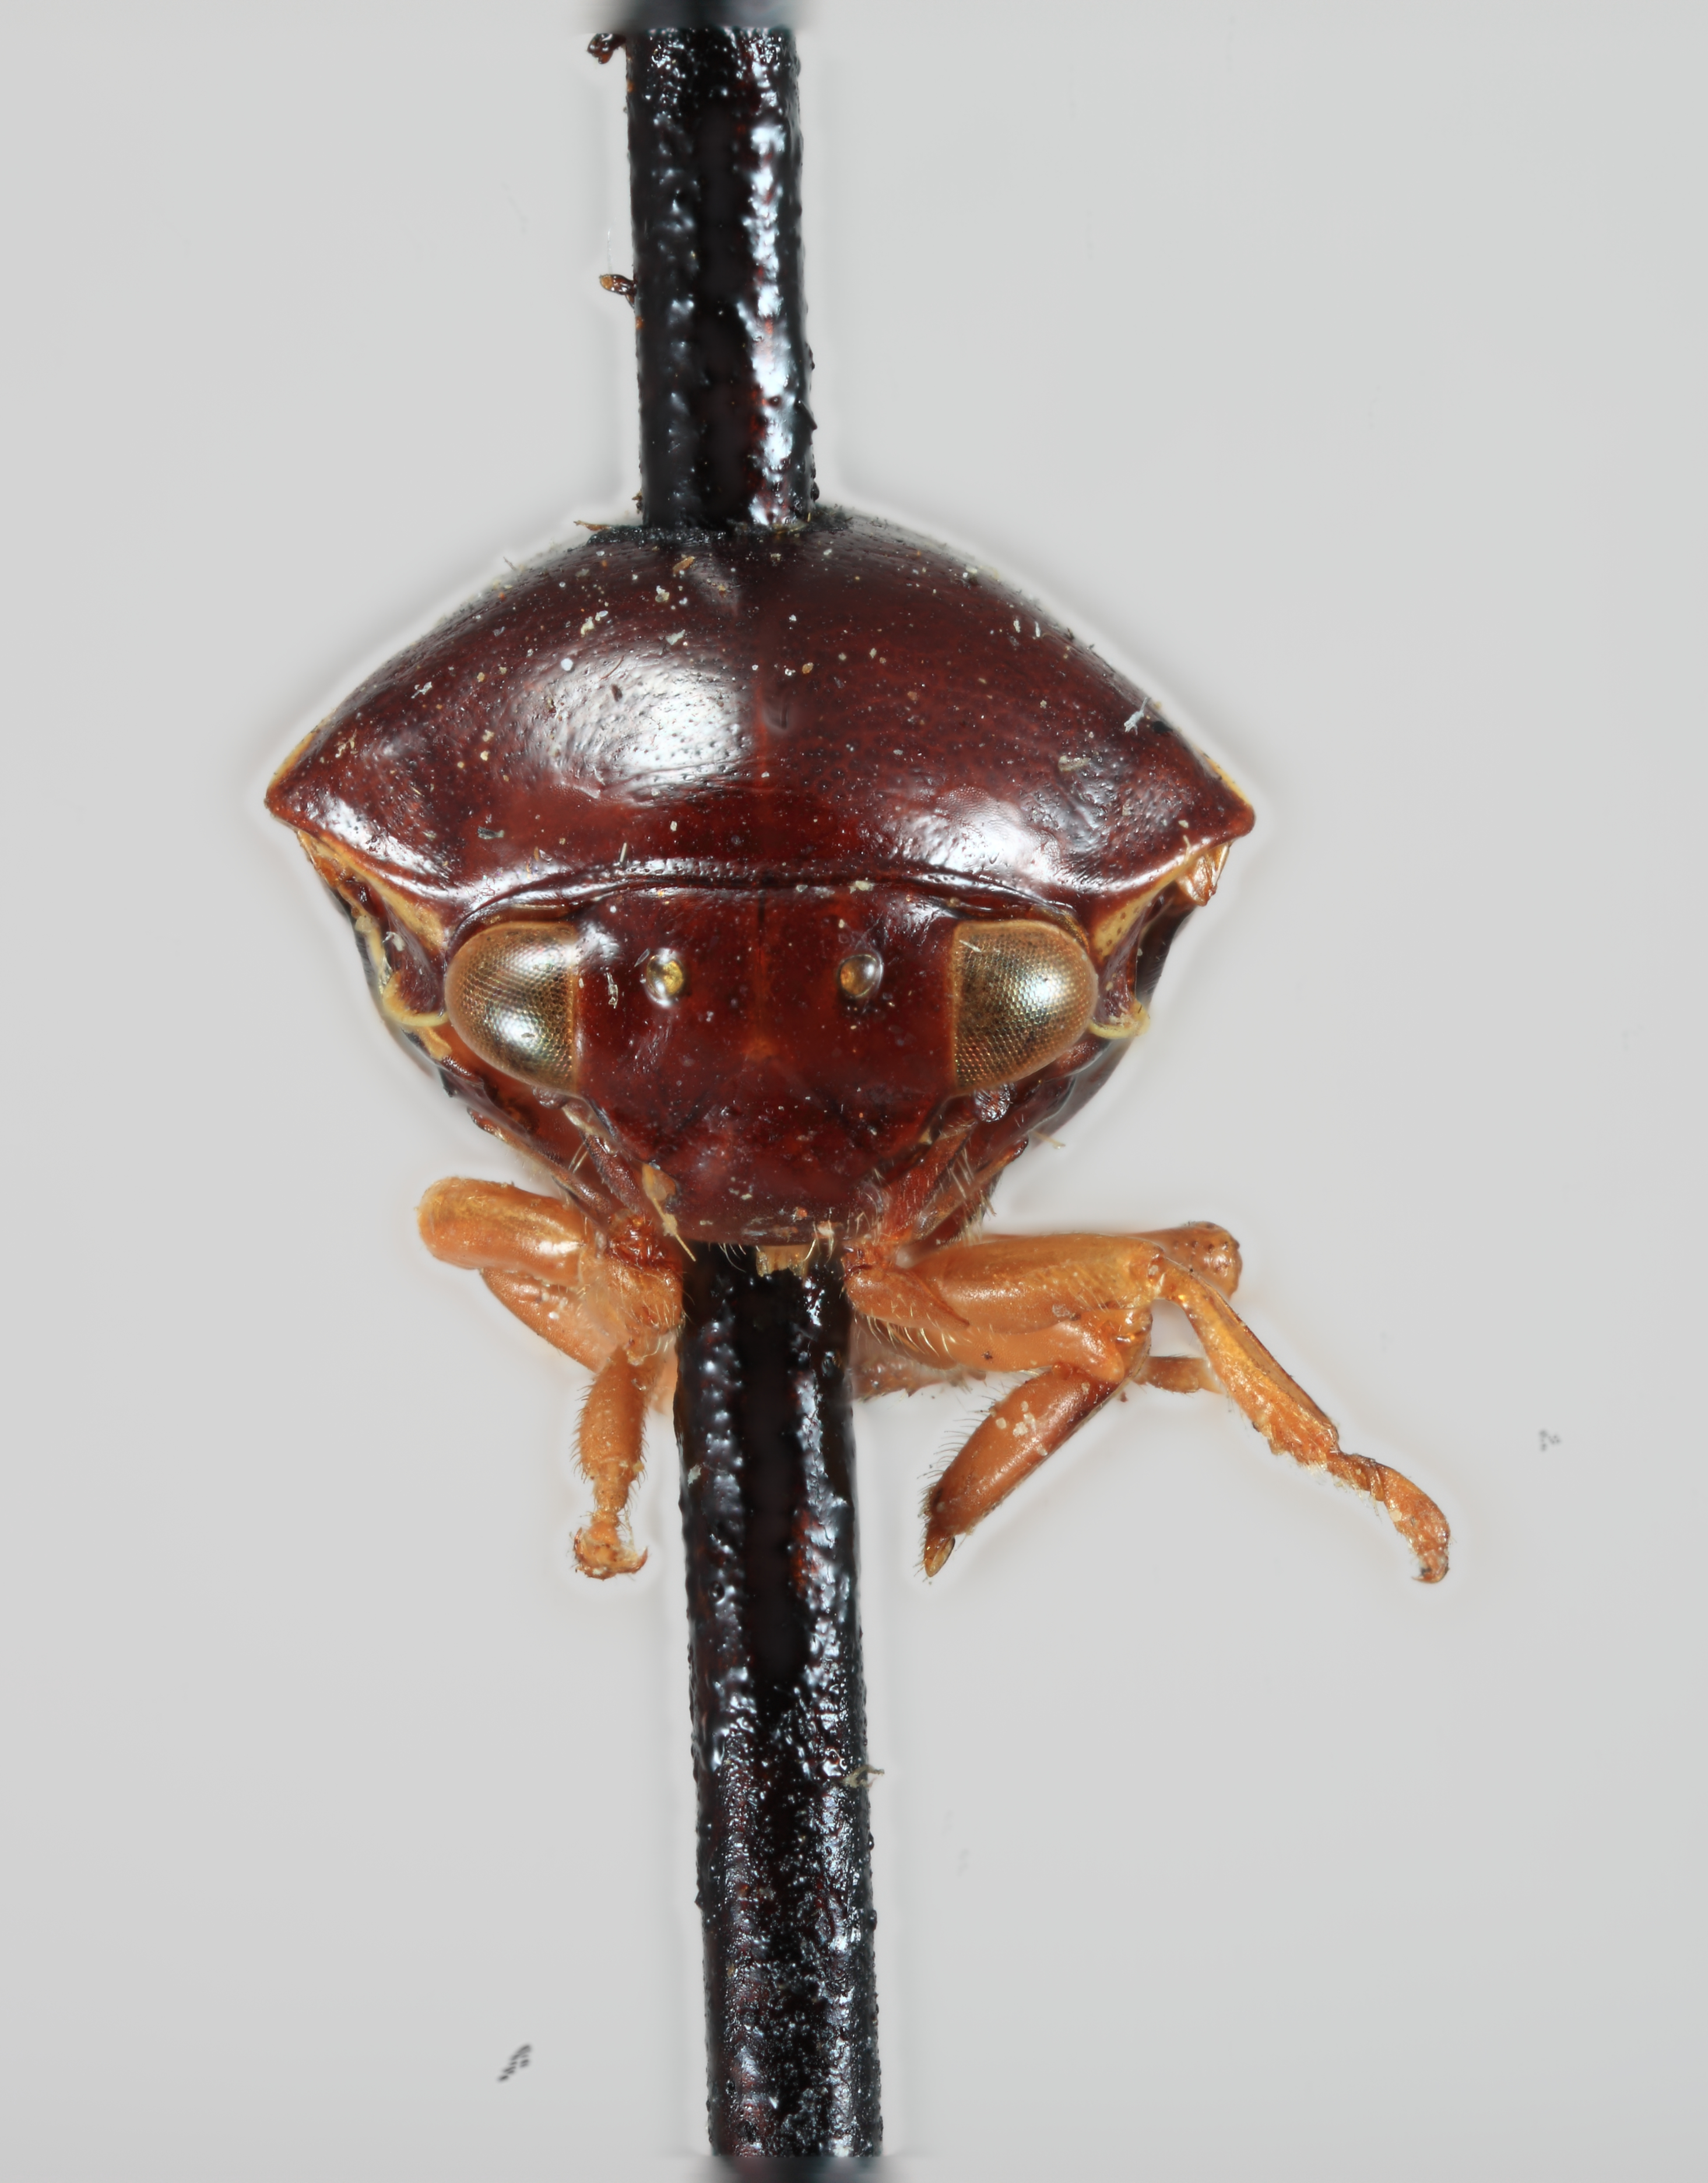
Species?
Horiola fenestrata
